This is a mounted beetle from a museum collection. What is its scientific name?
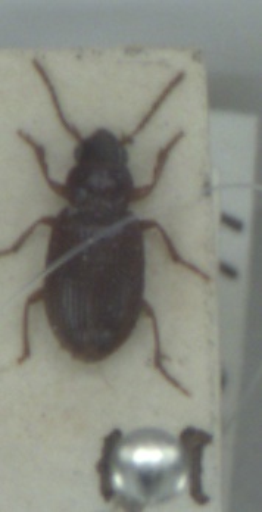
Bradycellus verbasci
